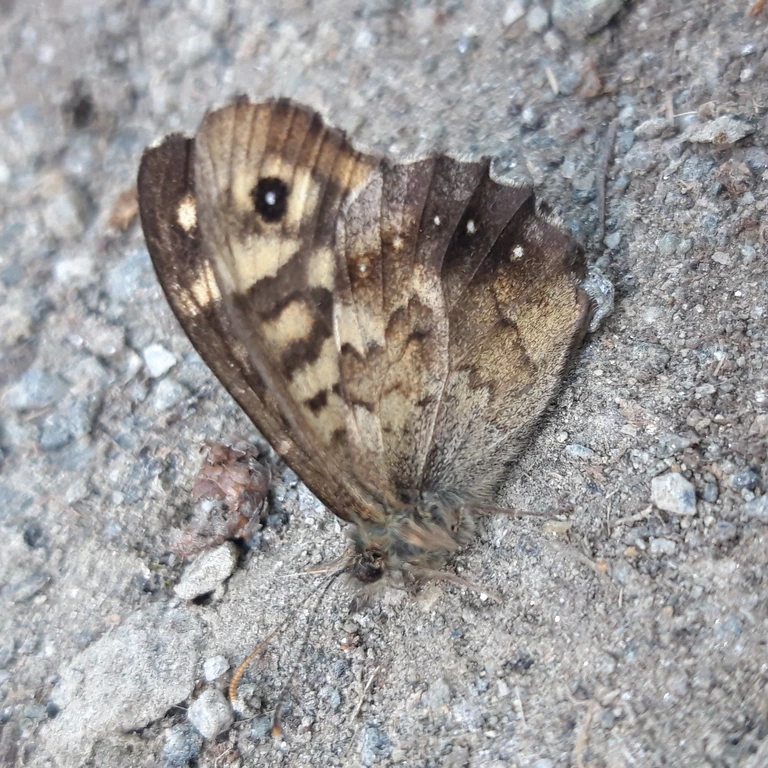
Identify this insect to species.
Pararge aegeria
